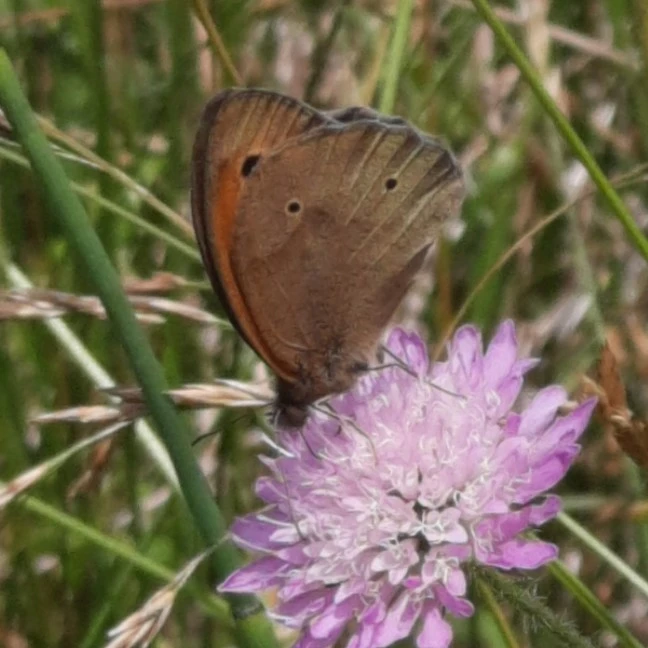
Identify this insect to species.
Maniola jurtina
